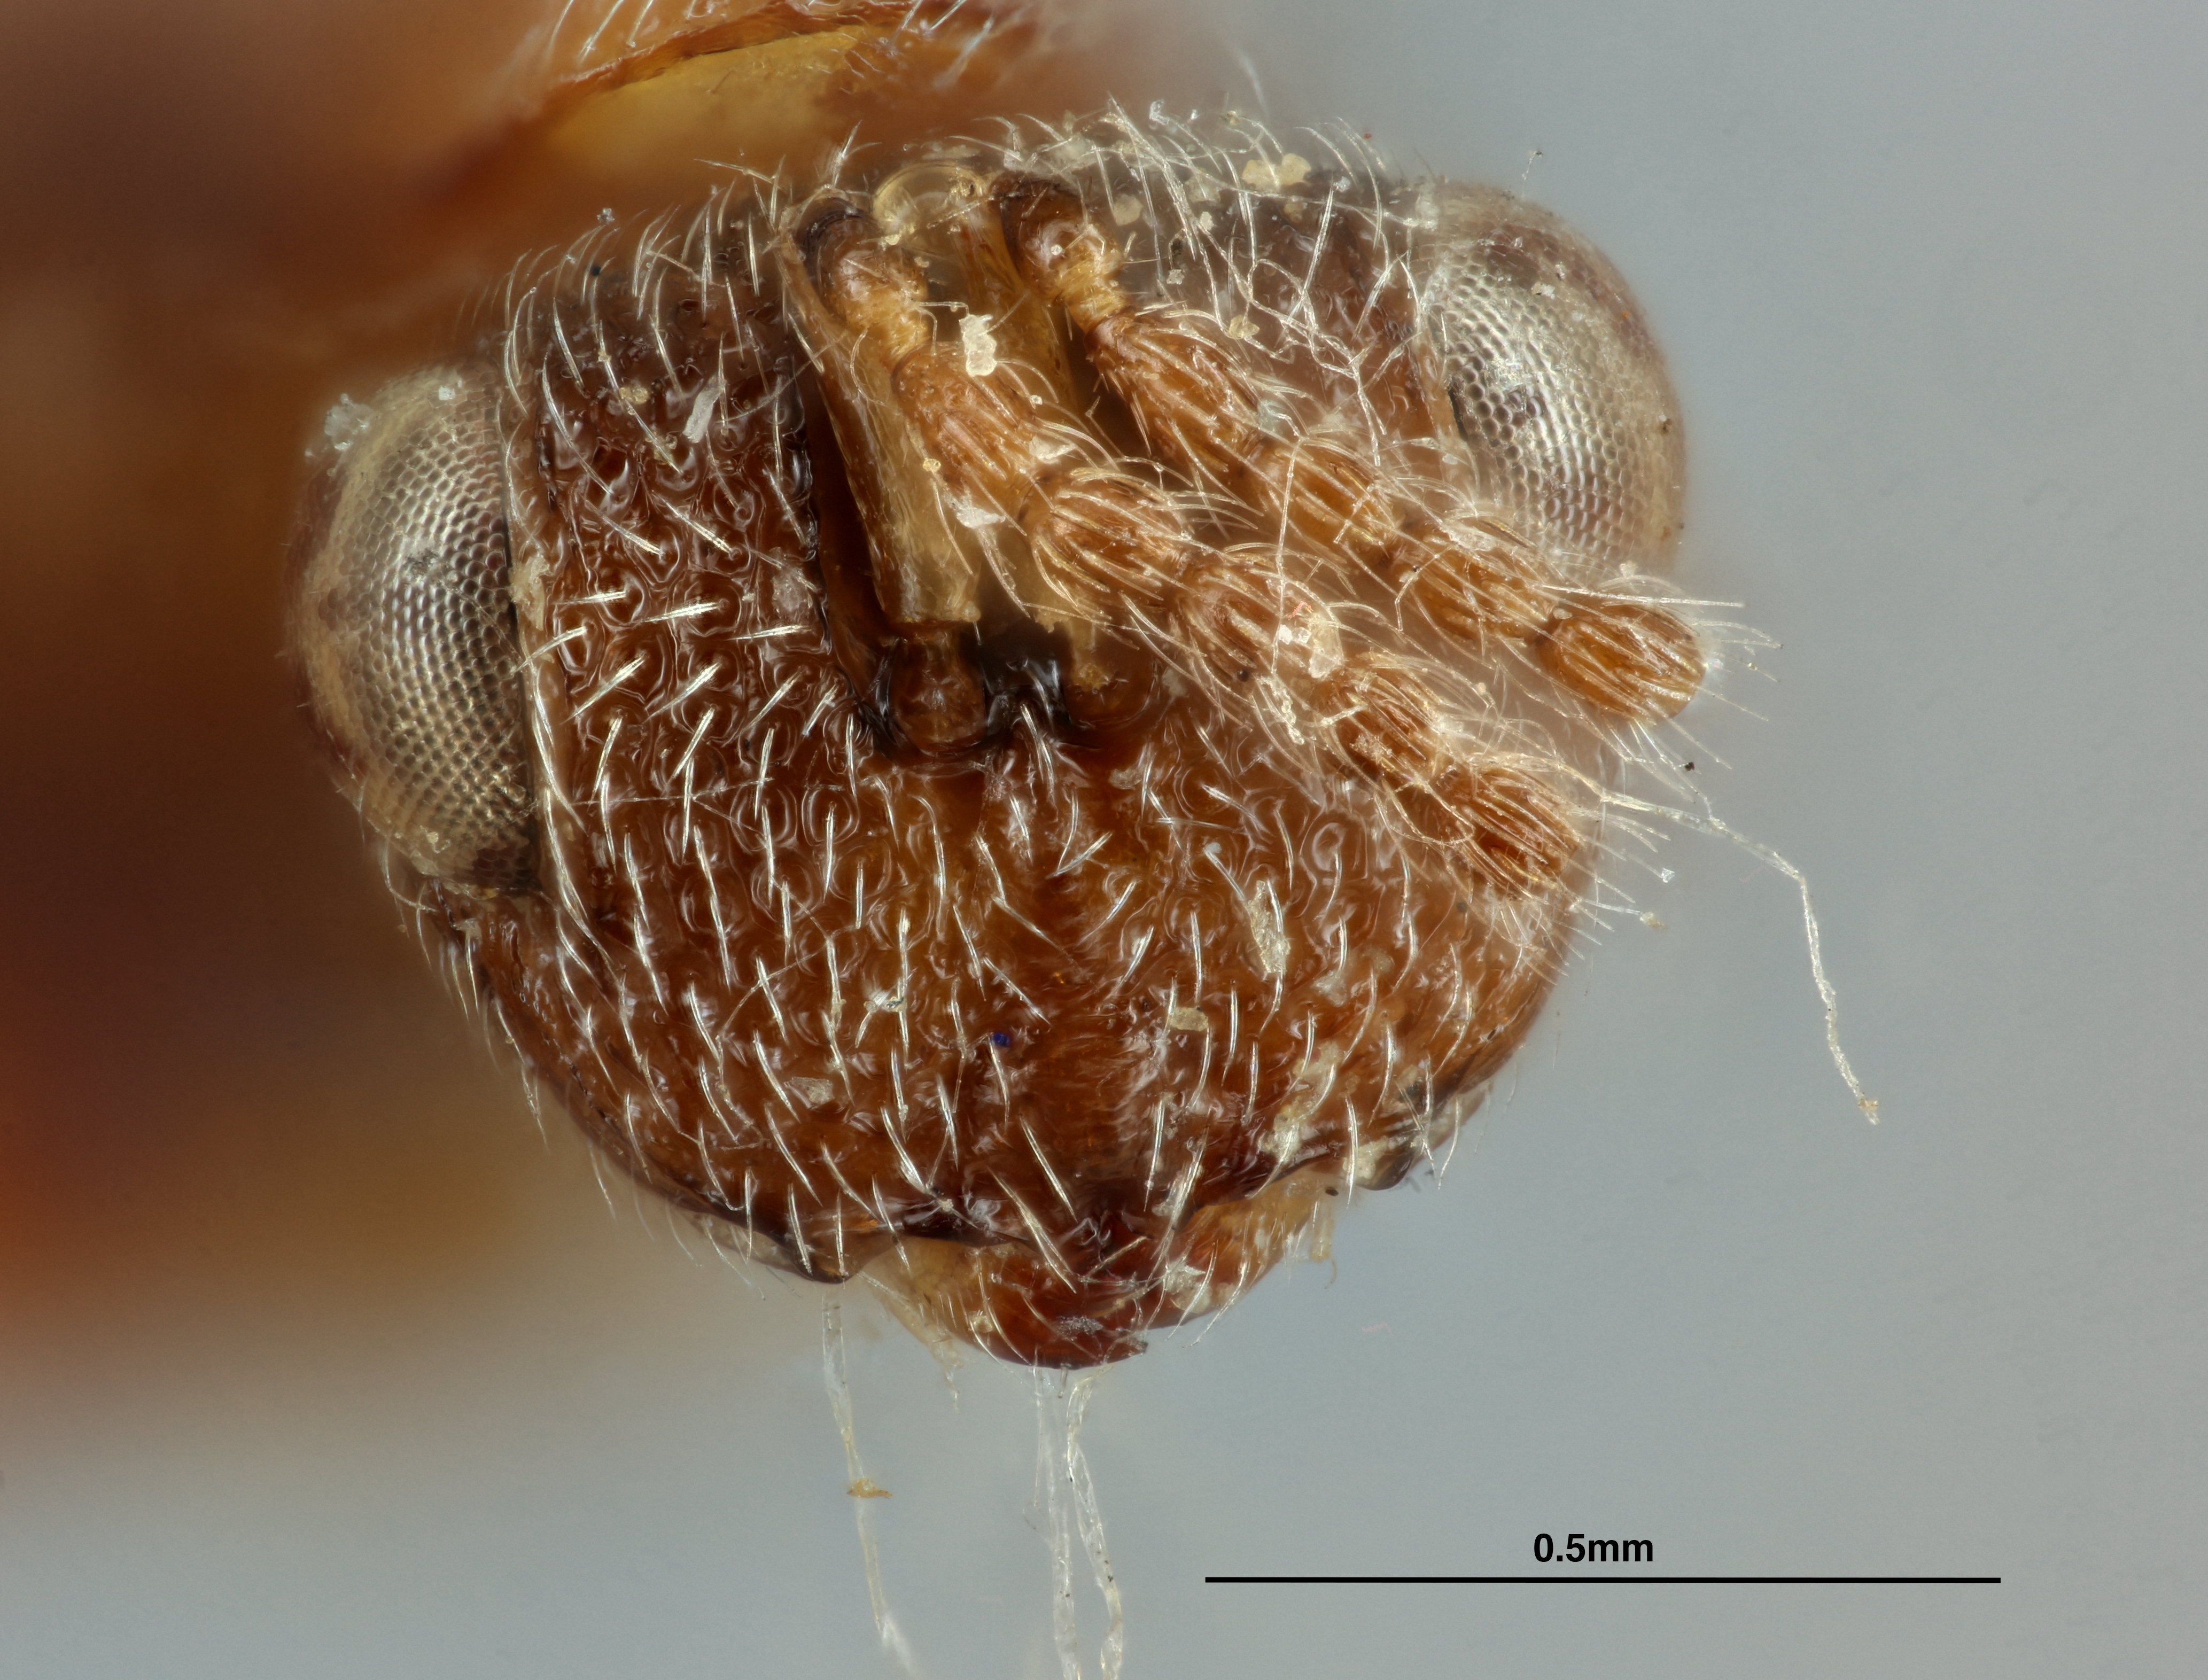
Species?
Eurytoma hakonensis
